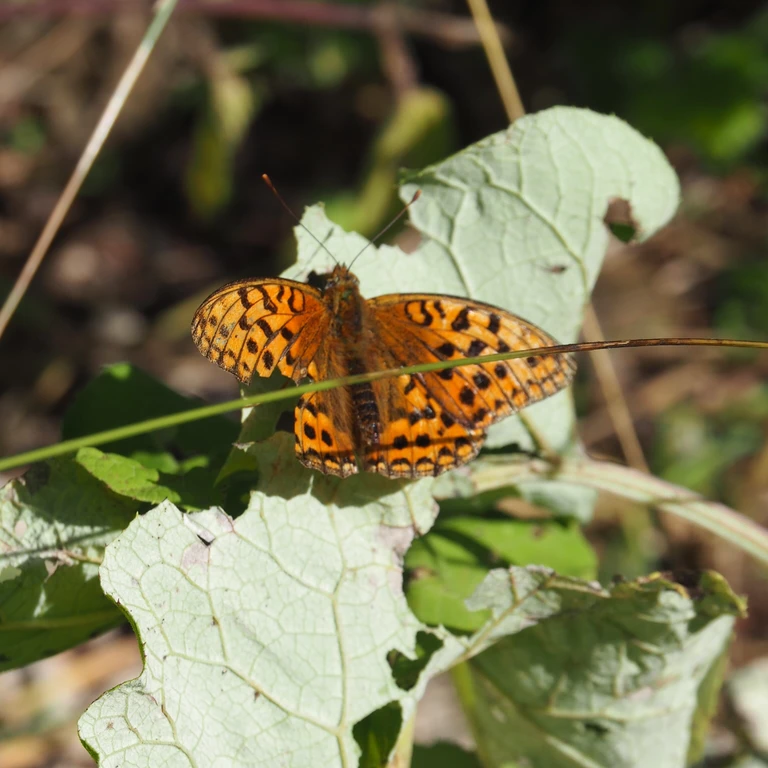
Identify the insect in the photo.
Fabriciana adippe
